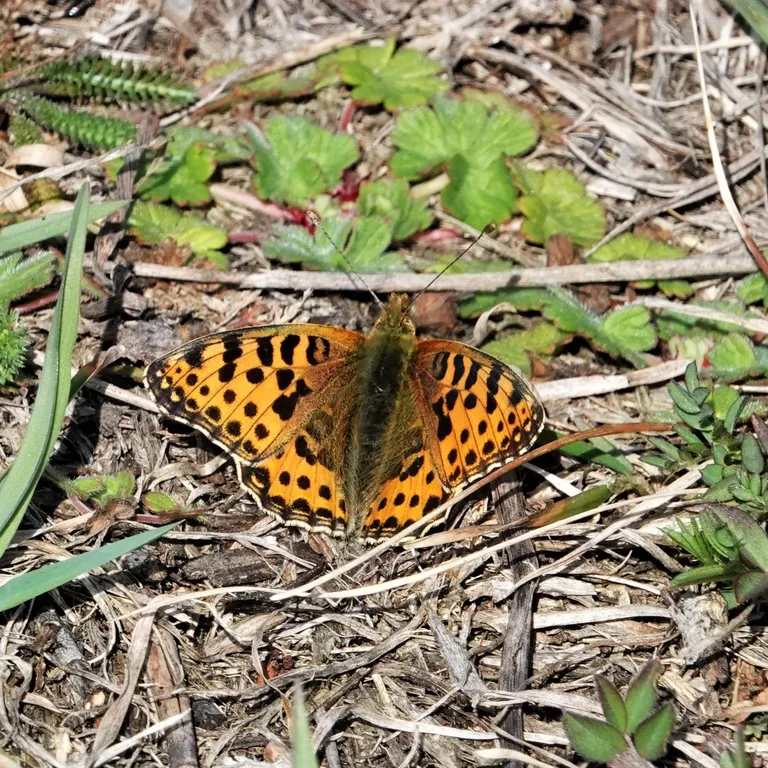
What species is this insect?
Issoria lathonia
